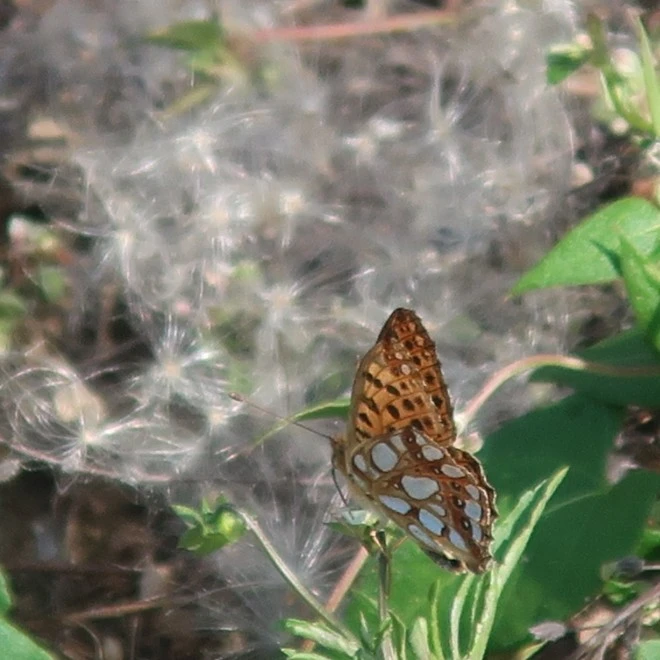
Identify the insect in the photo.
Issoria lathonia
